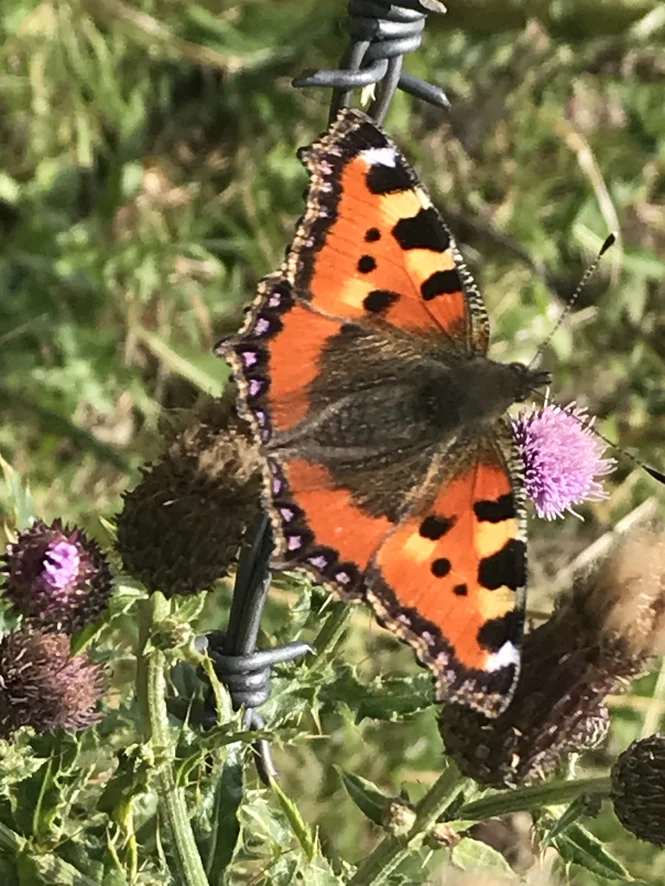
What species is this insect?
Aglais urticae
